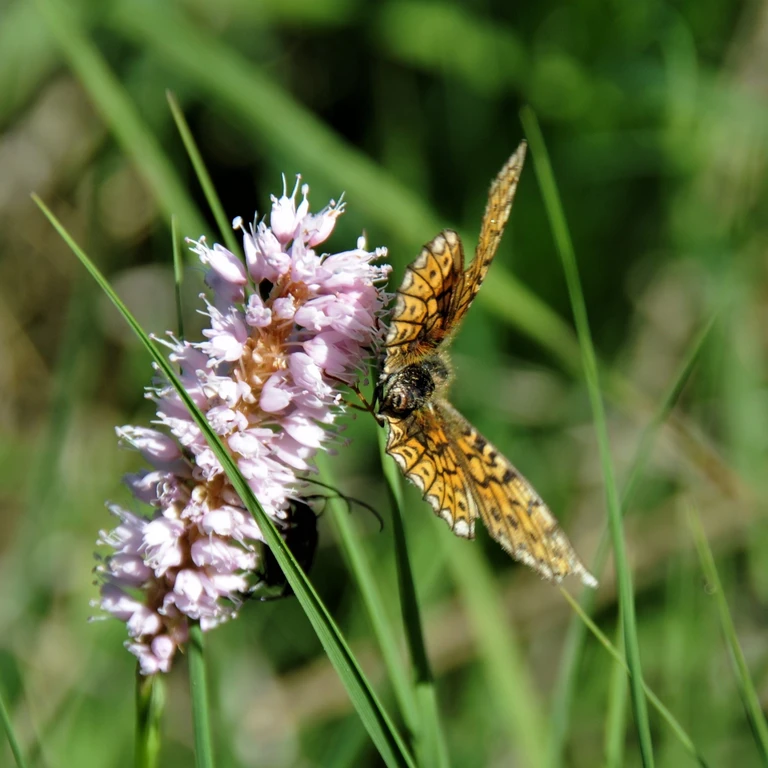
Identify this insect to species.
Boloria eunomia
